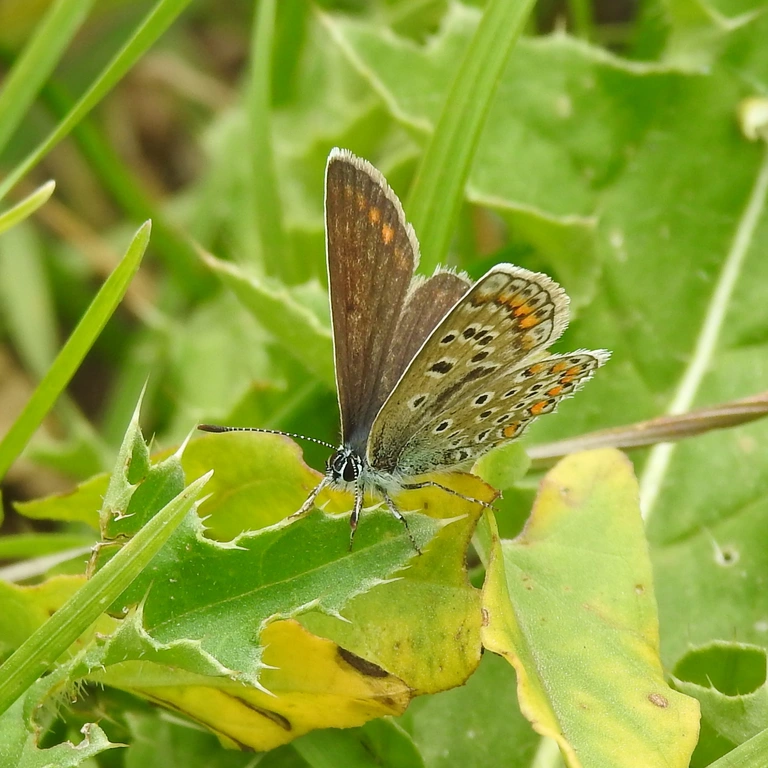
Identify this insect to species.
Polyommatus icarus
